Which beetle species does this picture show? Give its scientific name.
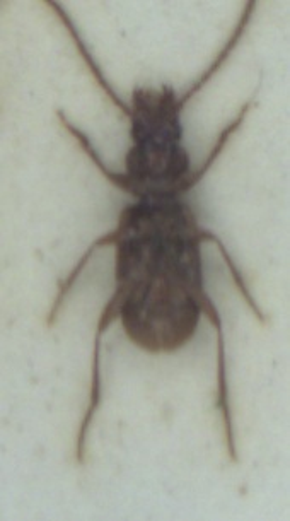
Trechoblemus micros
